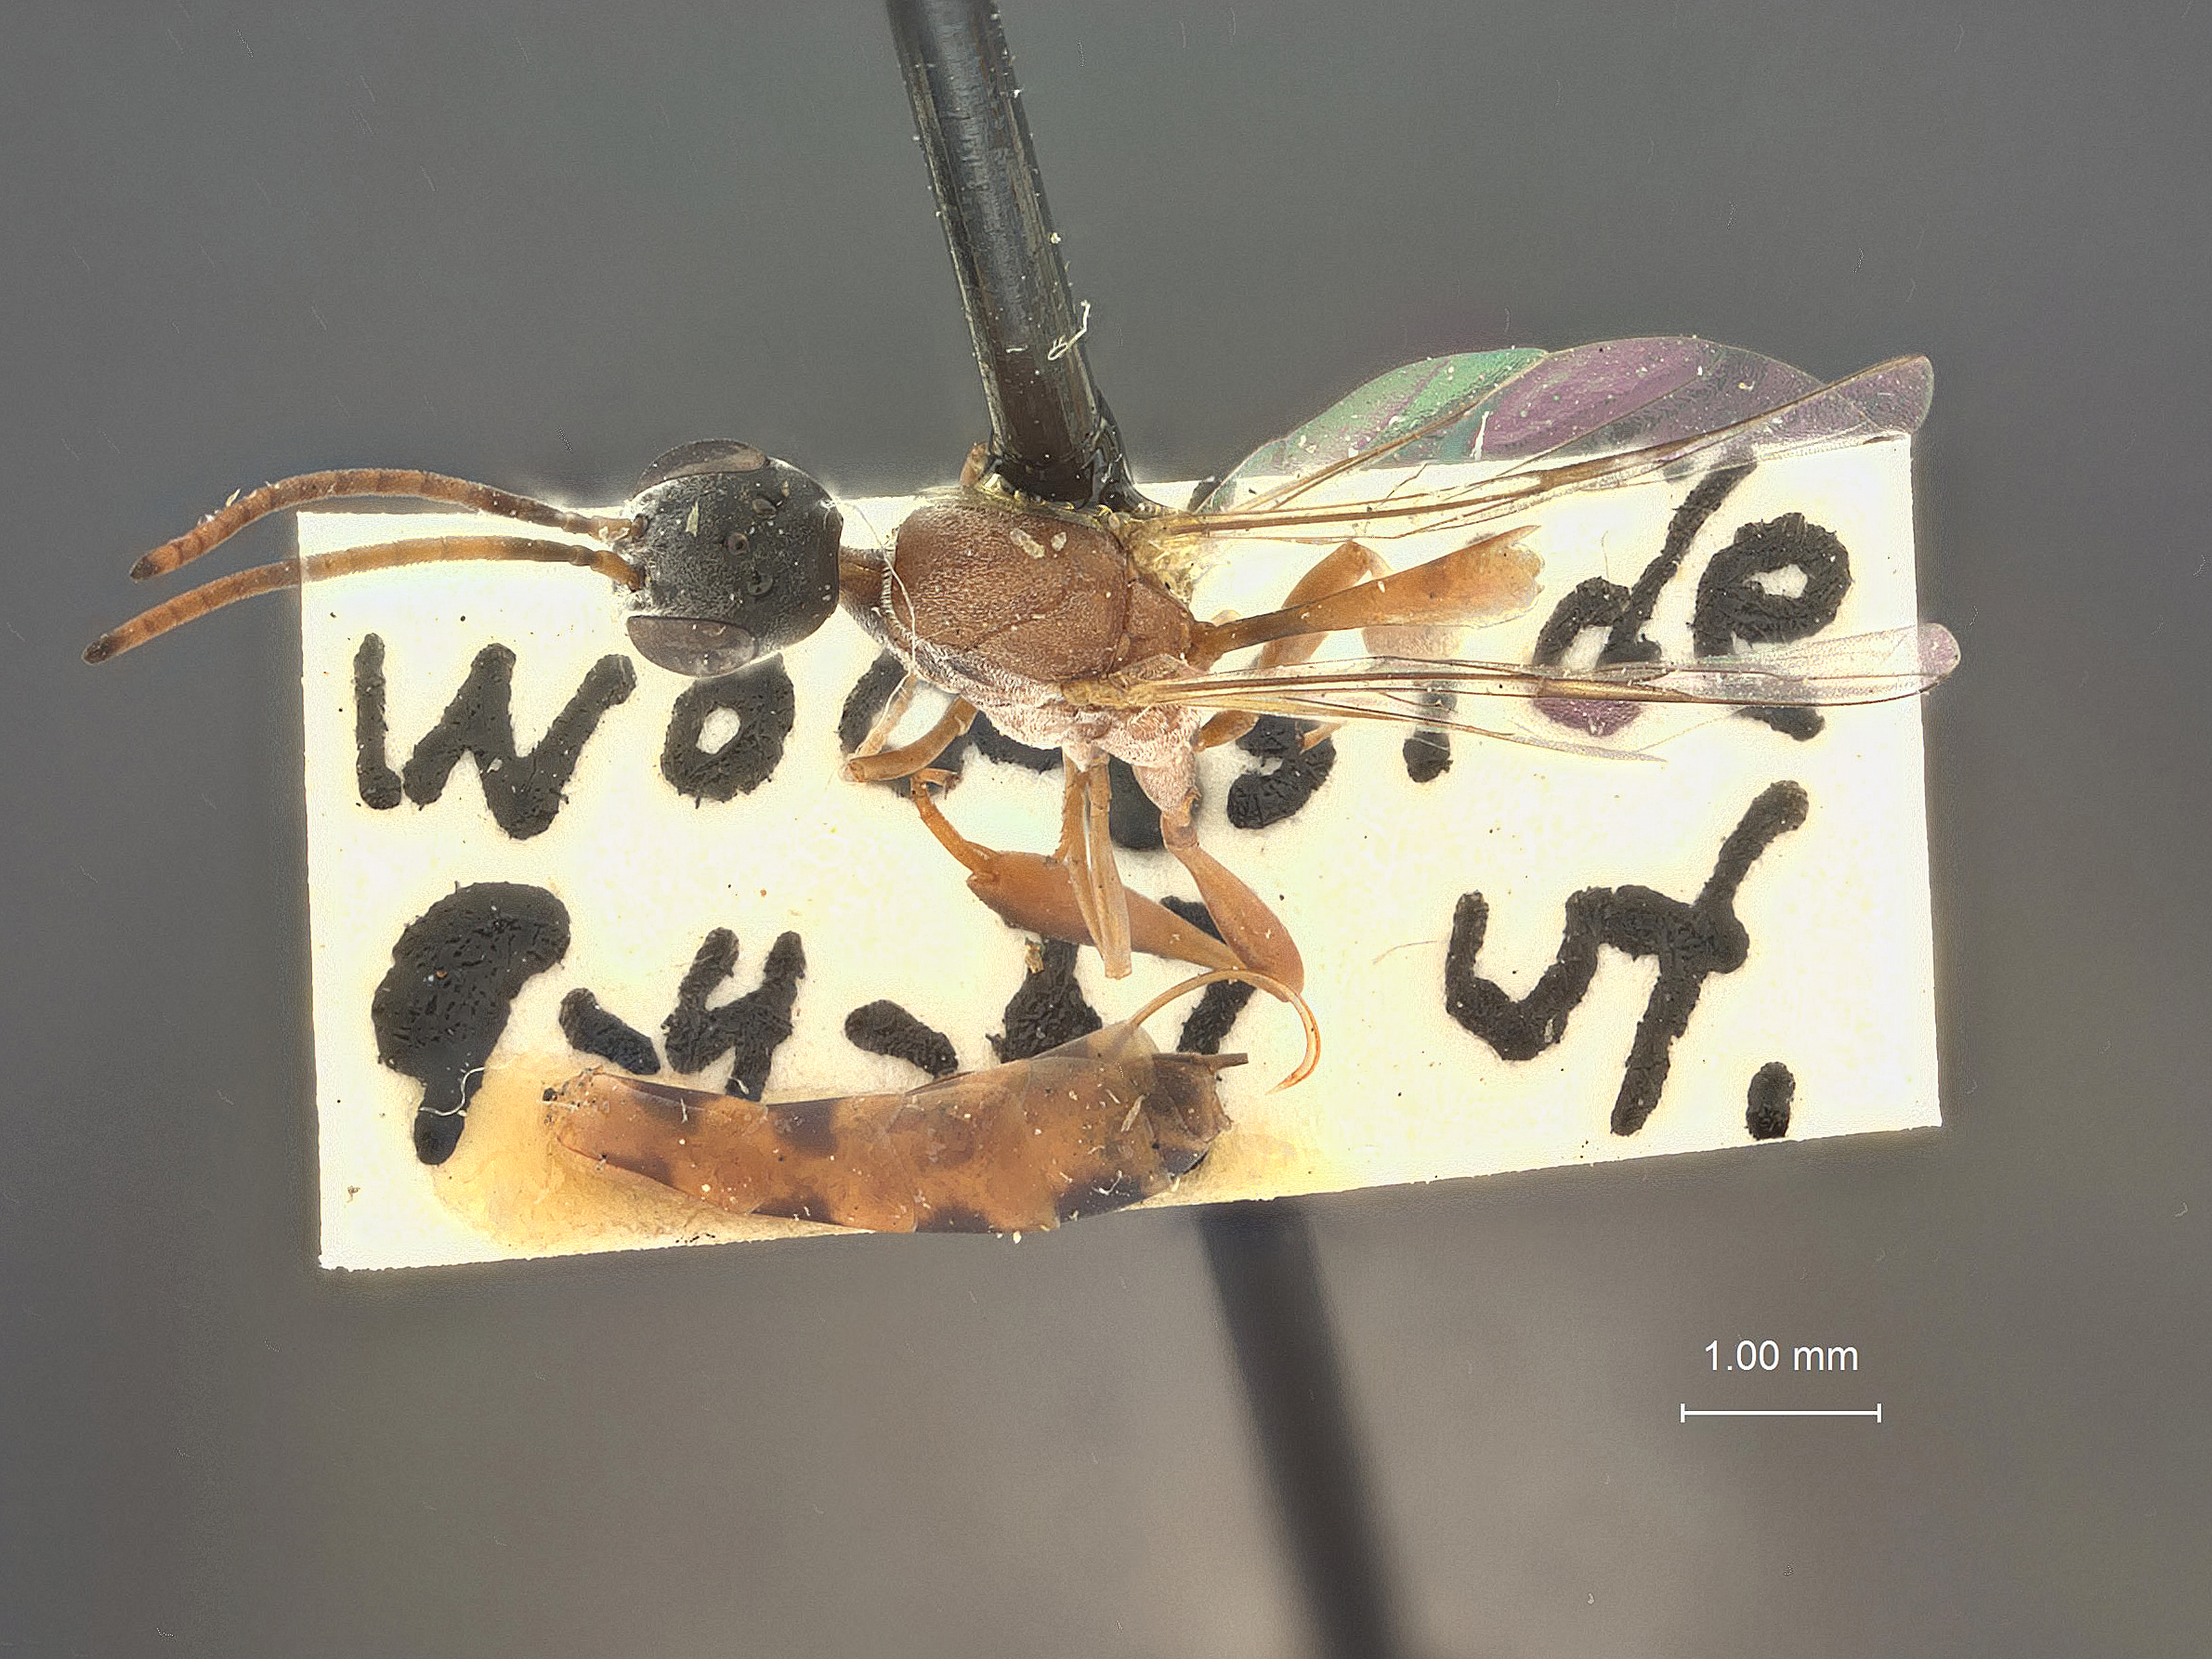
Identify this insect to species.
Gasteruption assectator
